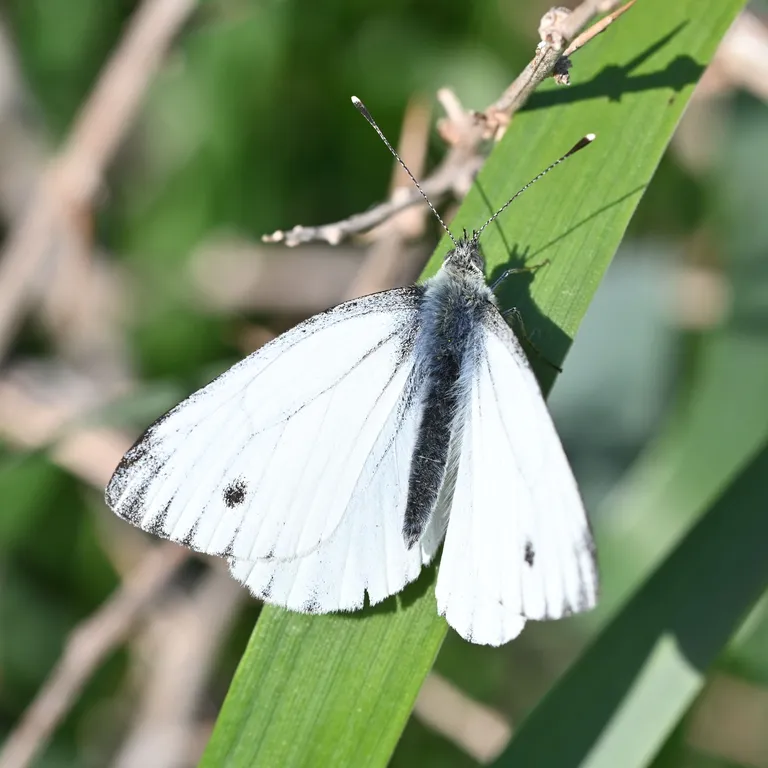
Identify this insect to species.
Pieris napi
